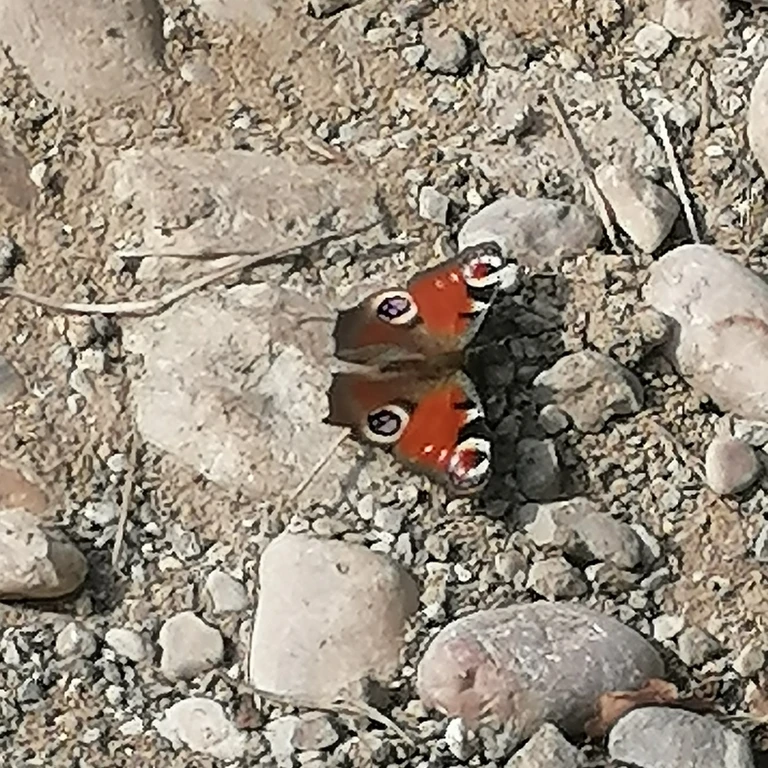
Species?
Aglais io
